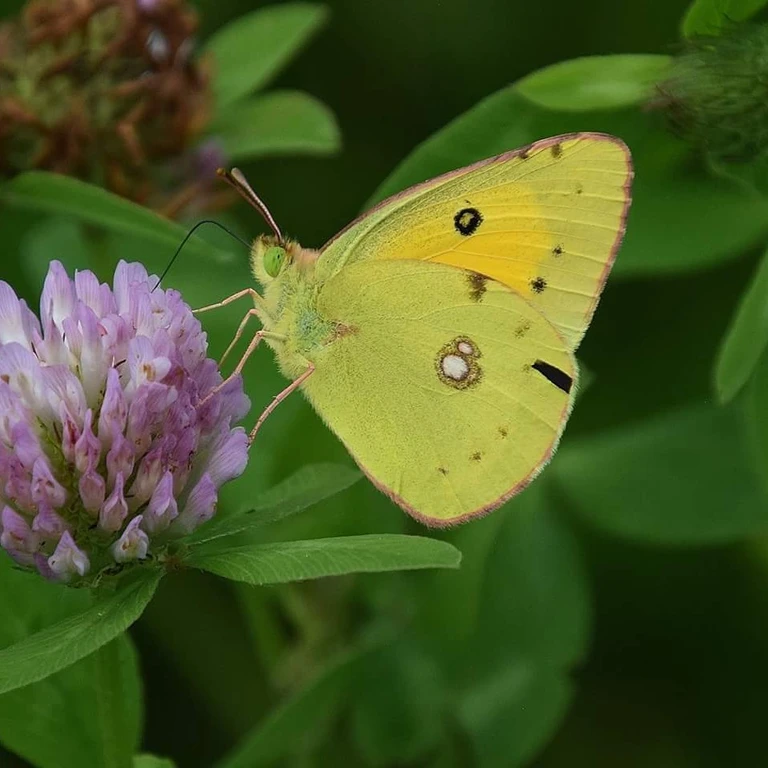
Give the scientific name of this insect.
Colias croceus
